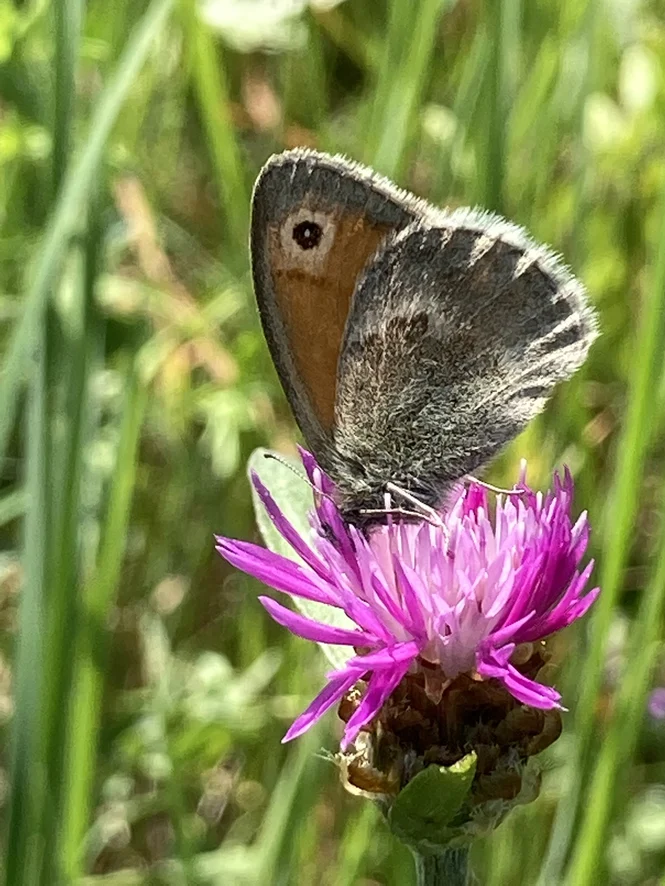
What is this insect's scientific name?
Coenonympha pamphilus
